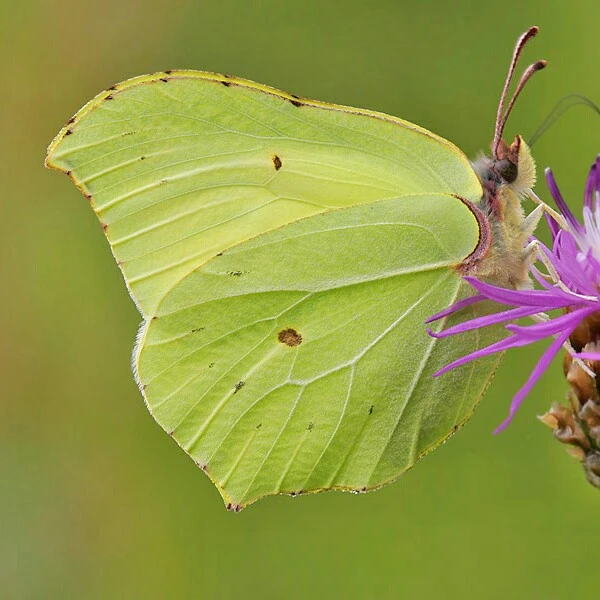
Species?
Gonepteryx rhamni
